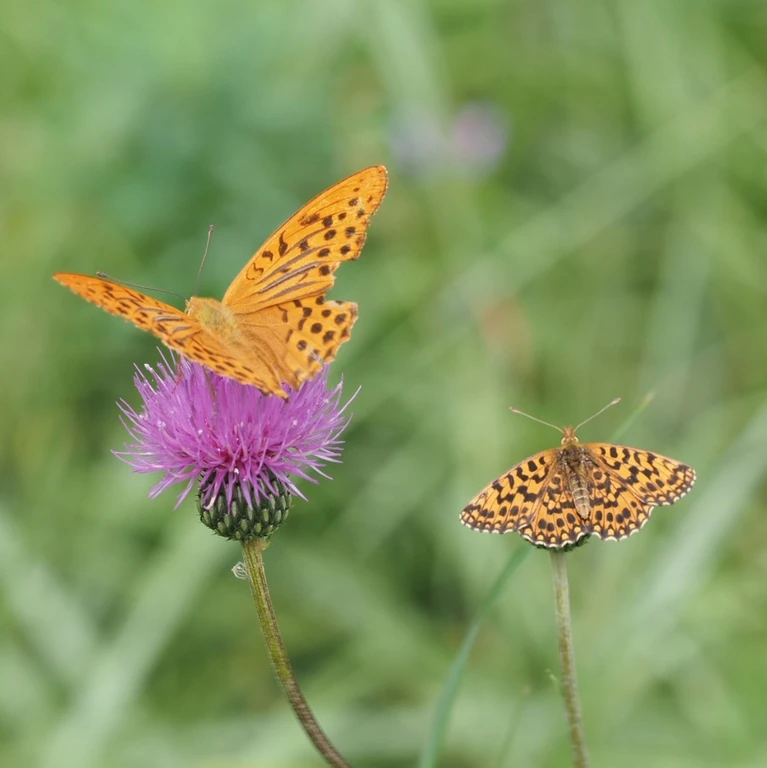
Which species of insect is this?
Argynnis paphia
